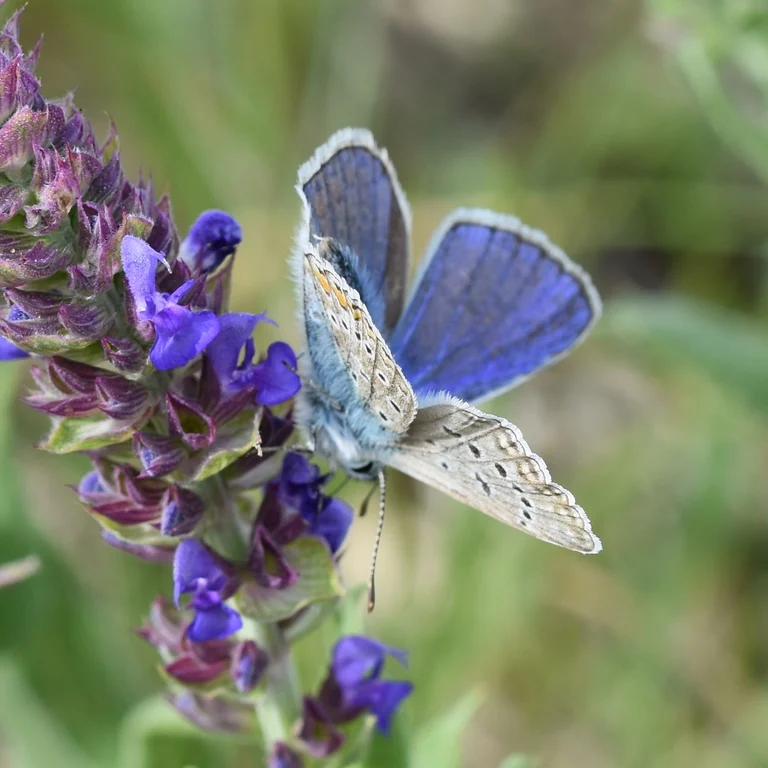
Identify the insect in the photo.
Polyommatus icarus
